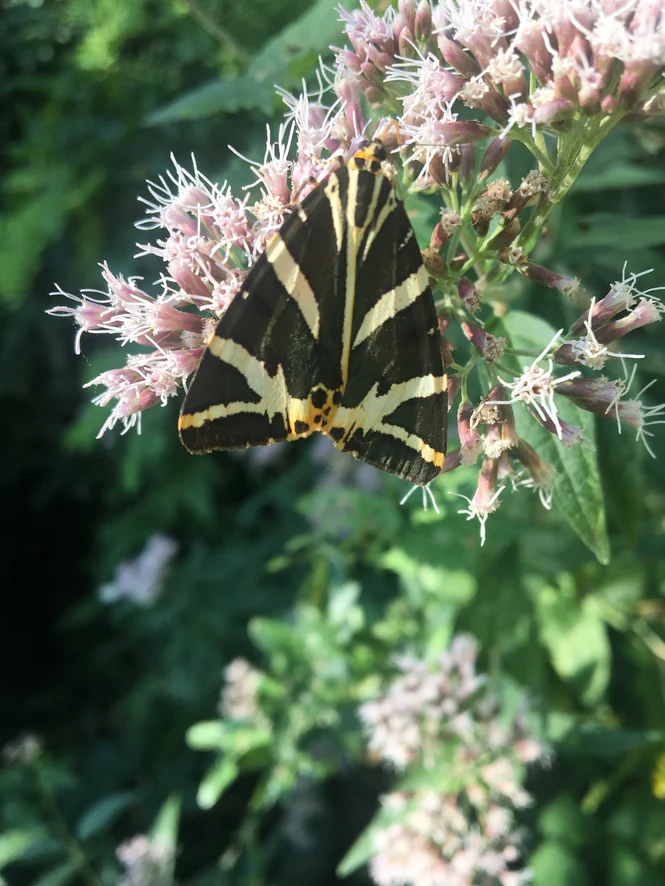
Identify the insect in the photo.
Euplagia quadripunctaria
